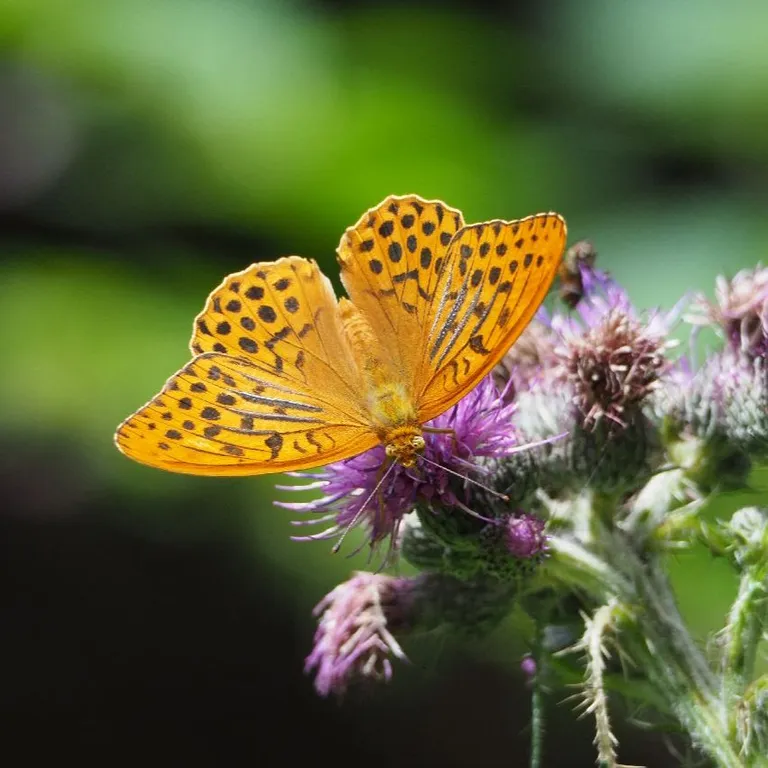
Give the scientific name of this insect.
Argynnis paphia
